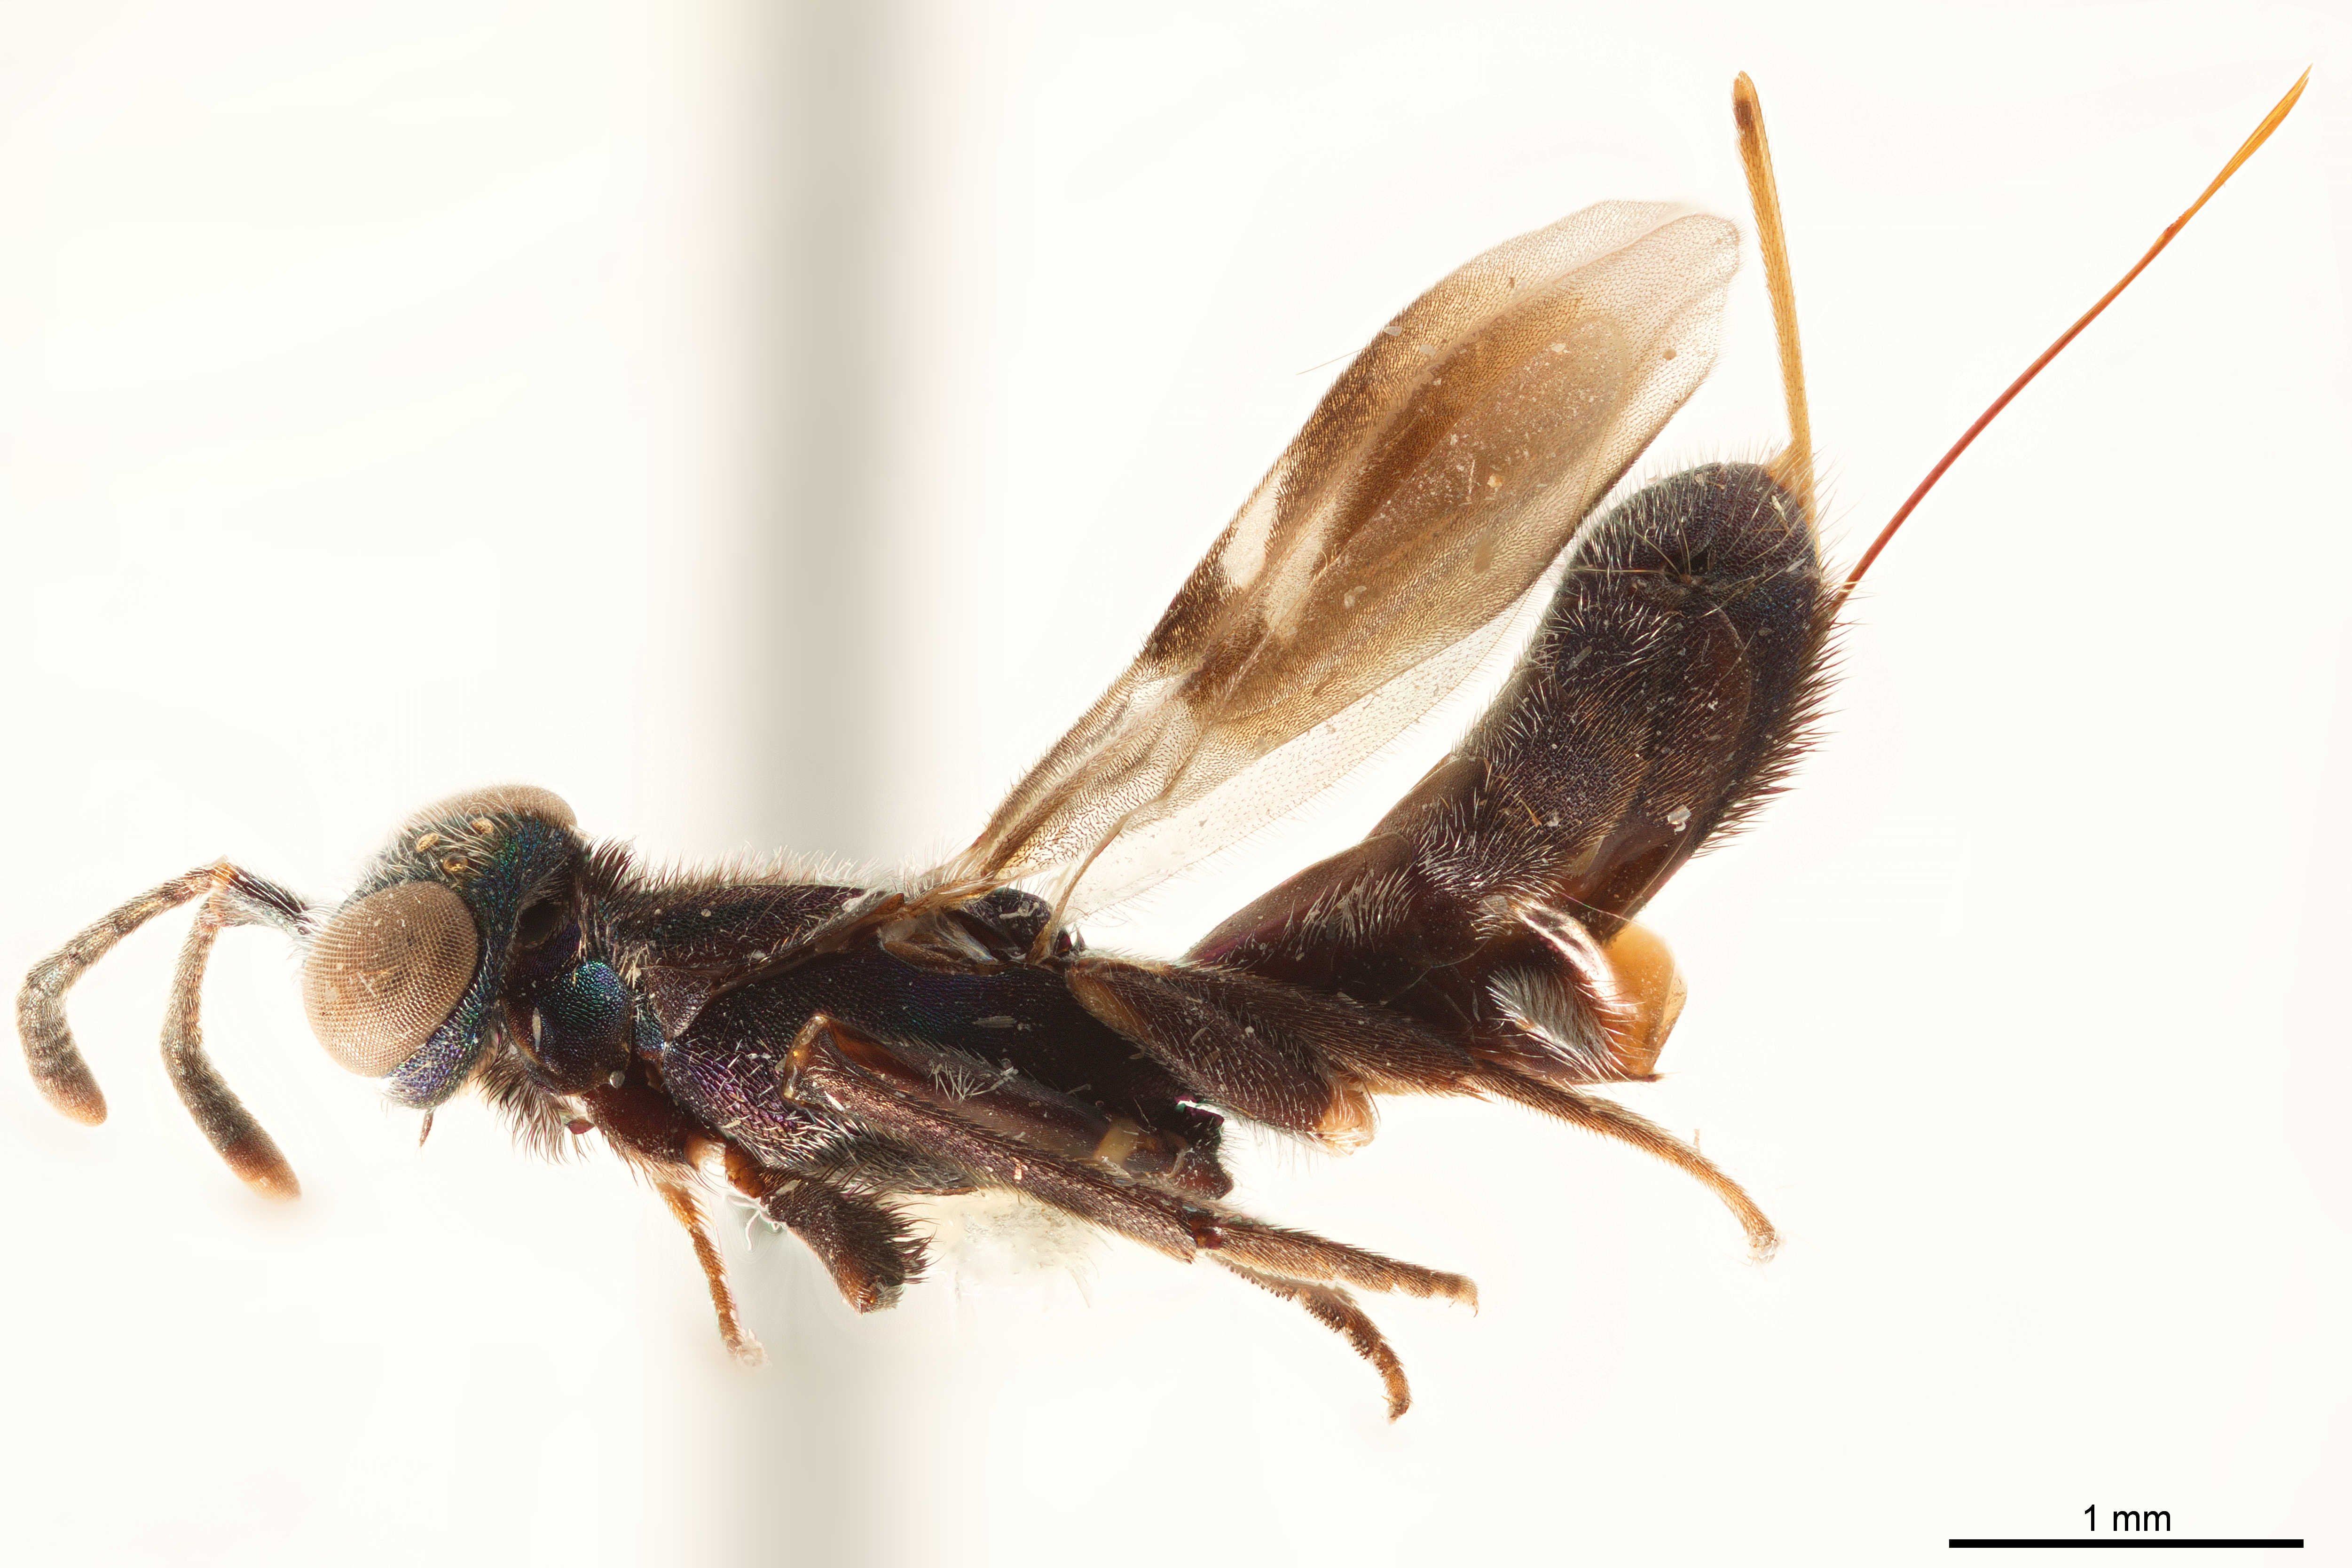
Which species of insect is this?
Macreupelmus granulosus
